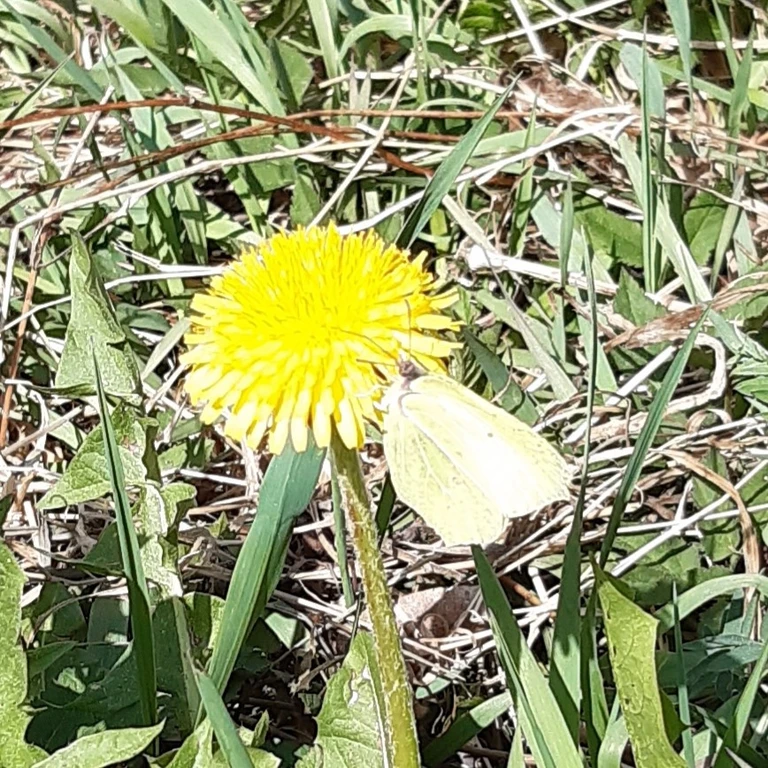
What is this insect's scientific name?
Gonepteryx rhamni
